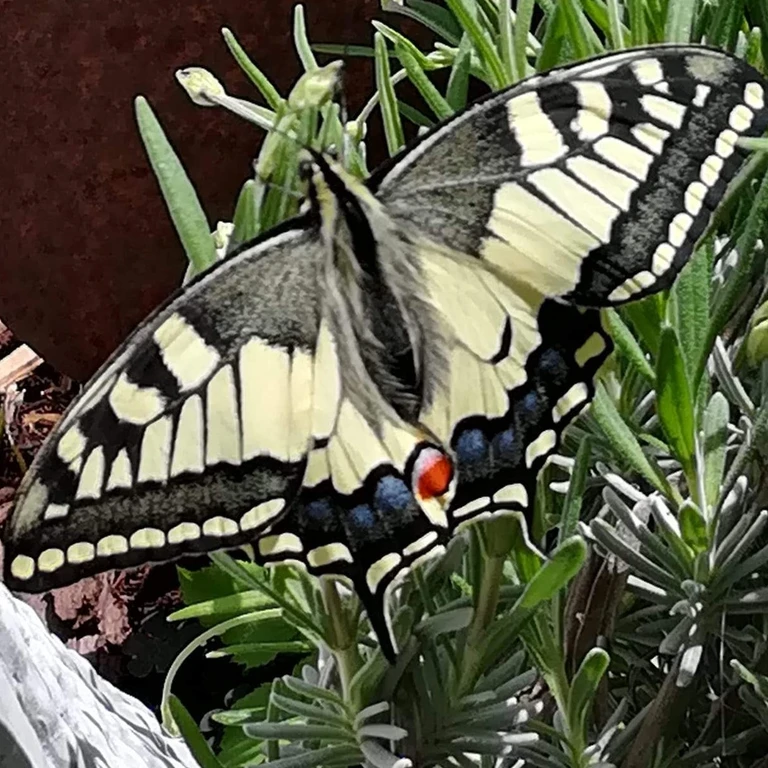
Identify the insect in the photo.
Papilio machaon
